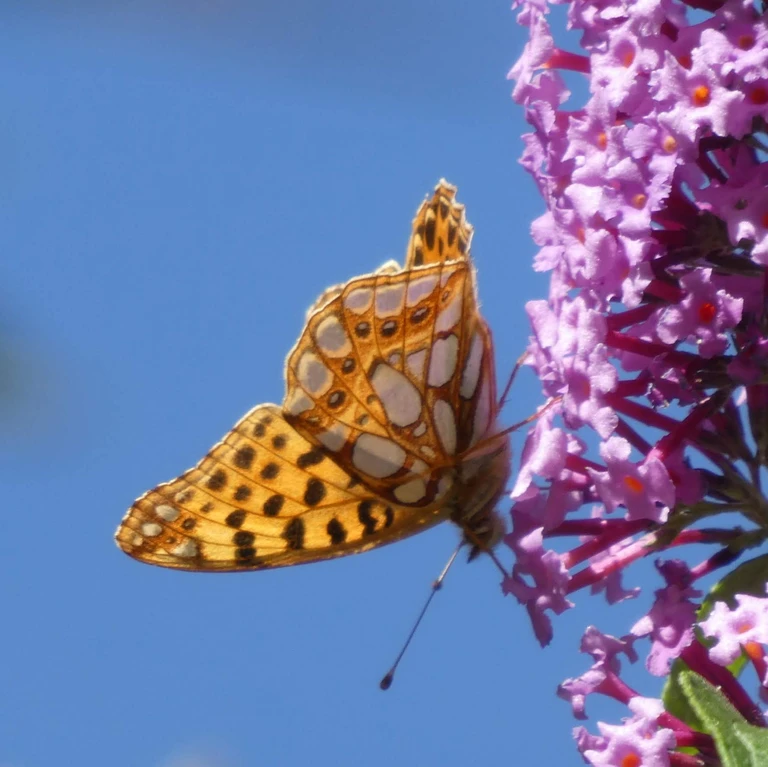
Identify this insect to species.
Issoria lathonia
